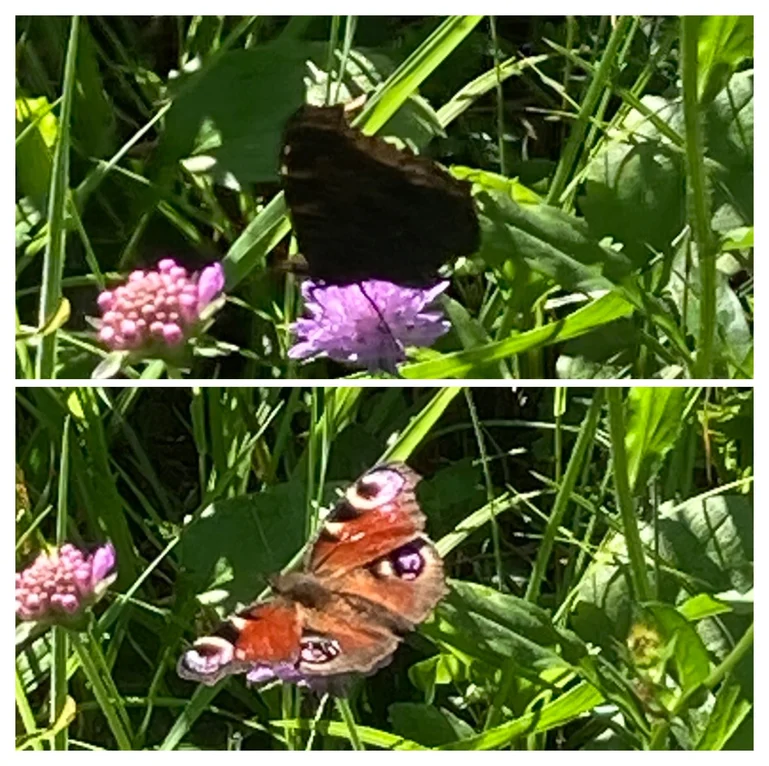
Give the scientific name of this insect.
Aglais io
